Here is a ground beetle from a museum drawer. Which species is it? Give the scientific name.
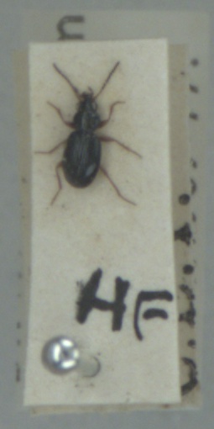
Bembidion gilvipes
